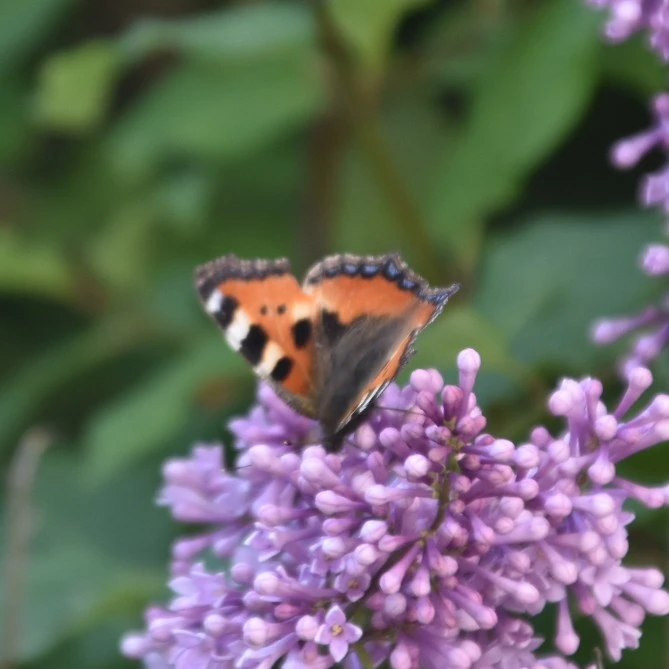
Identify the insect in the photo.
Aglais urticae
